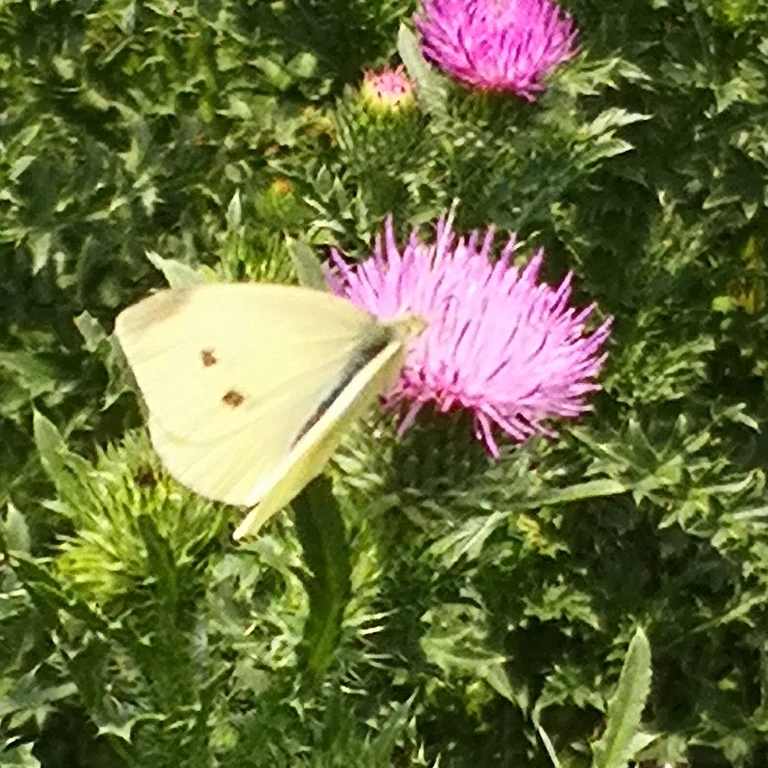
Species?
Pieris rapae
